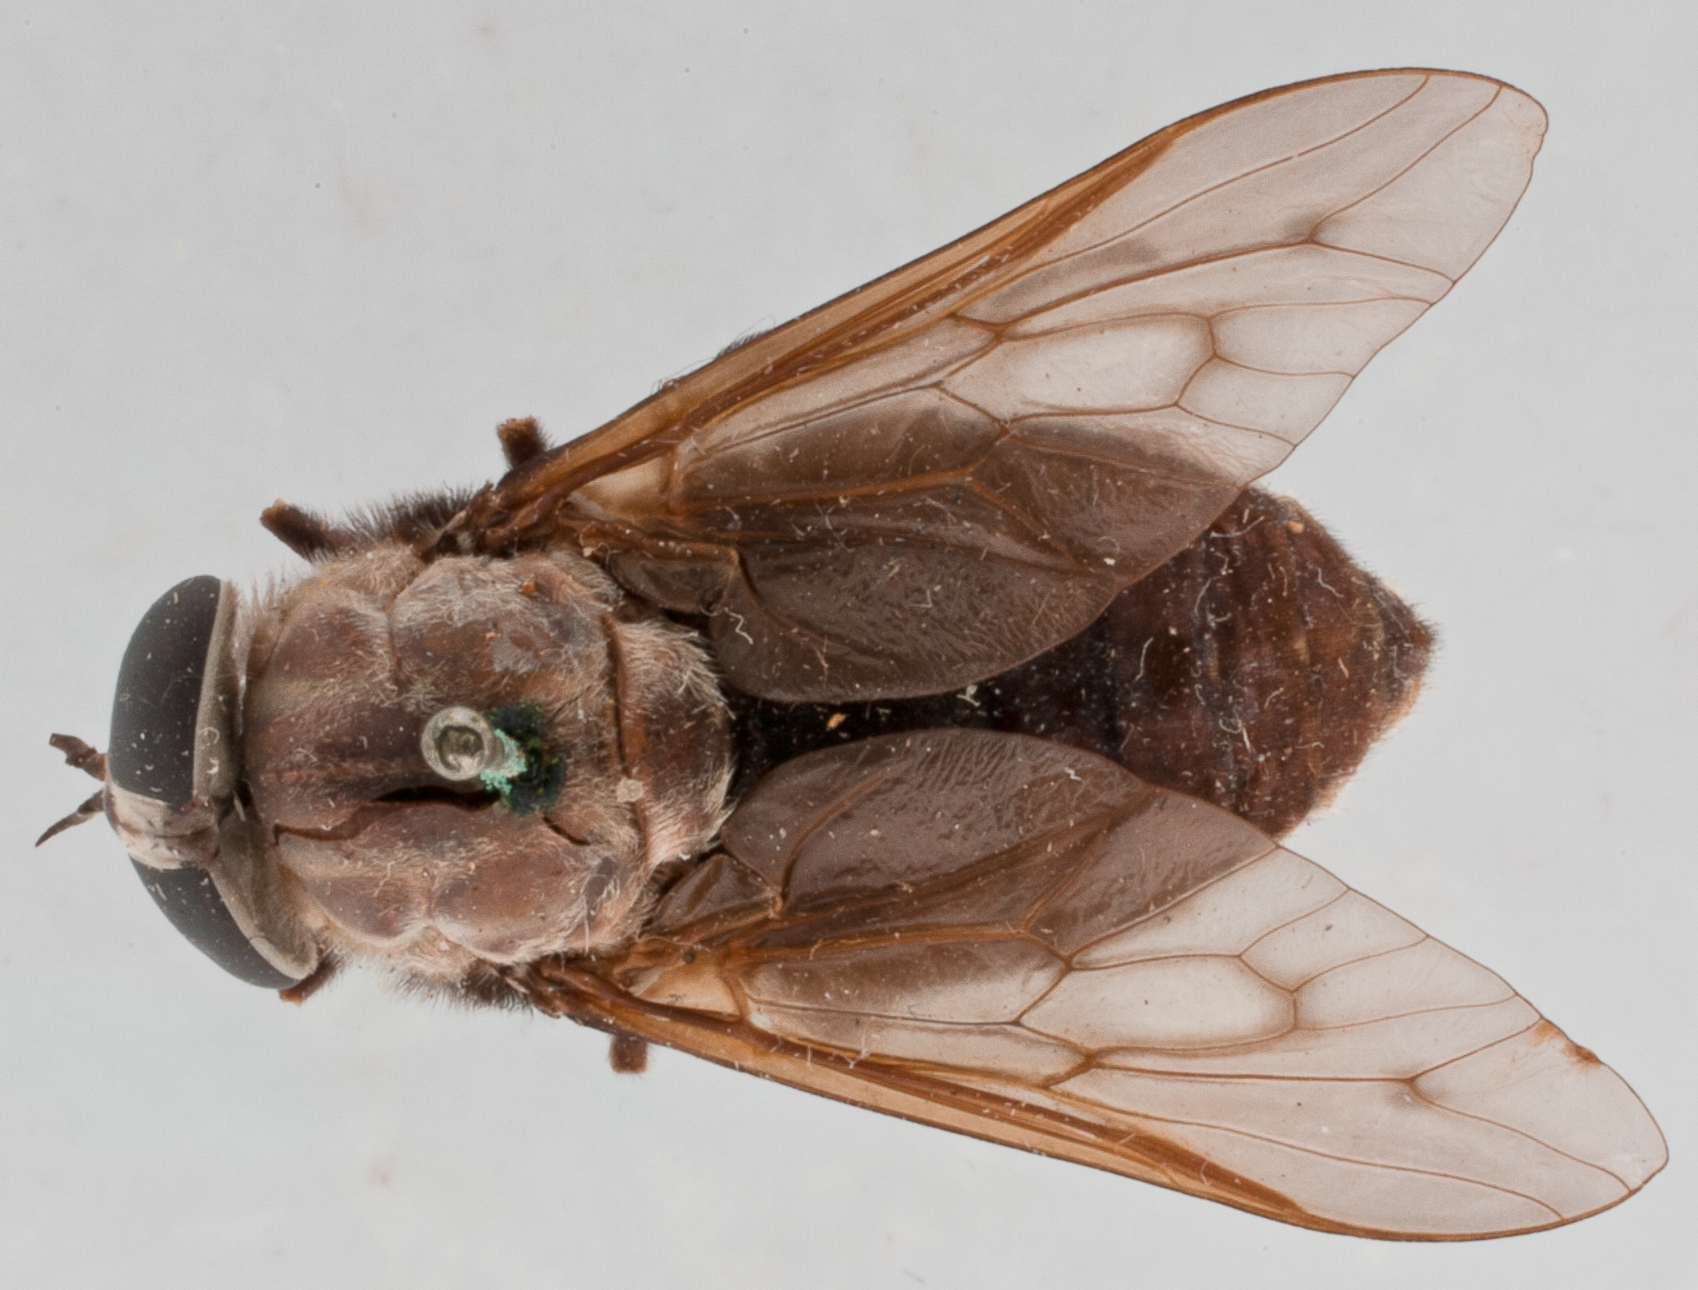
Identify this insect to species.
Tabanus subniger
